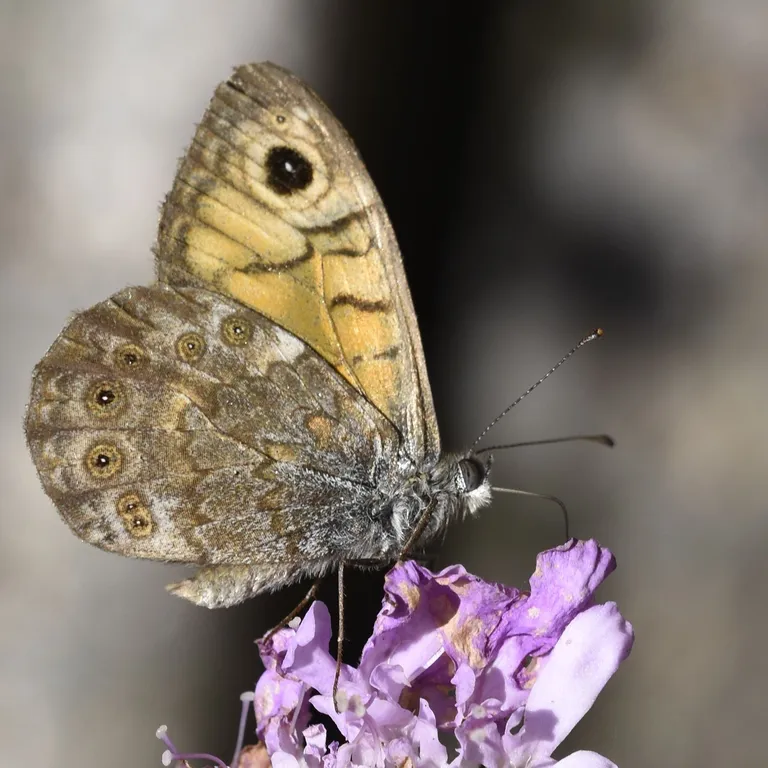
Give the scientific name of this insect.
Lasiommata megera (also Pararge megera)
